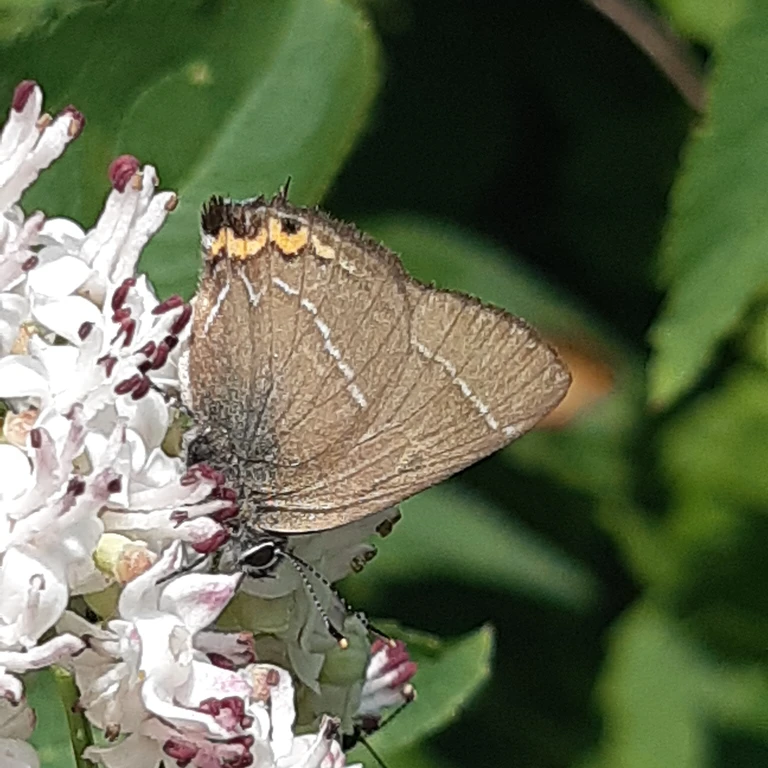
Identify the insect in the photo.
Satyrium w-album
